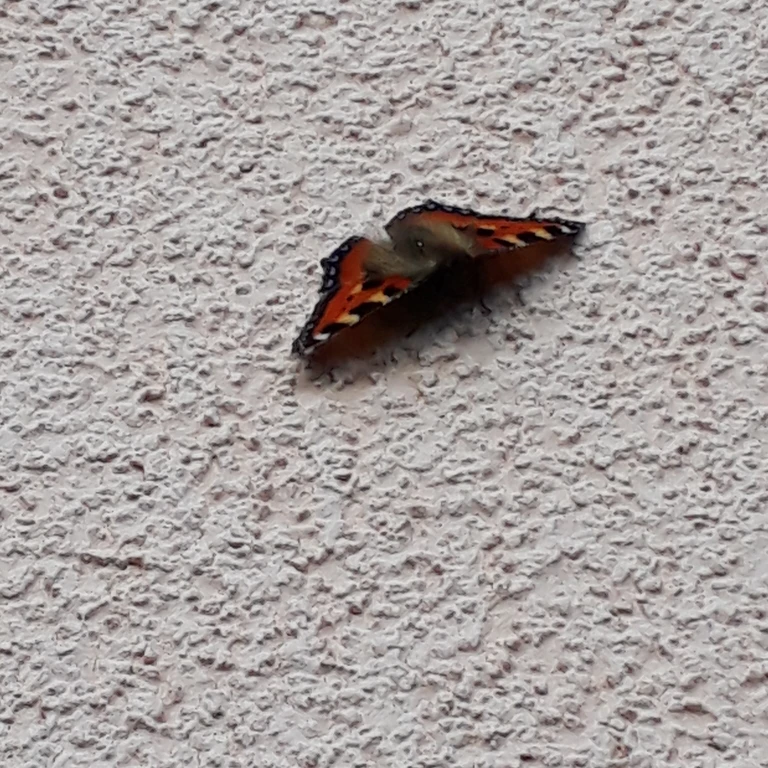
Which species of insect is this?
Aglais urticae
